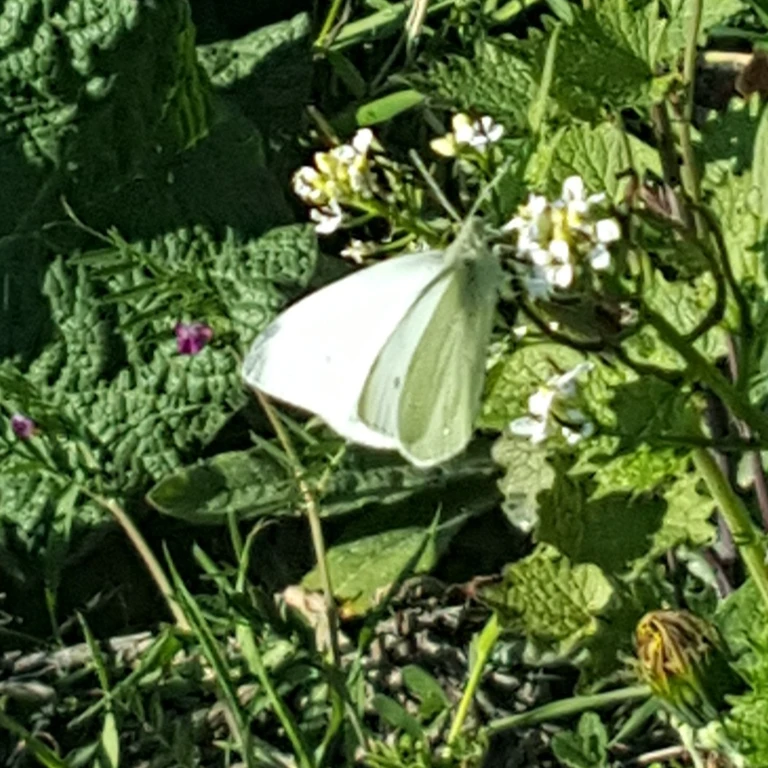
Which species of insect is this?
Pieris rapae
